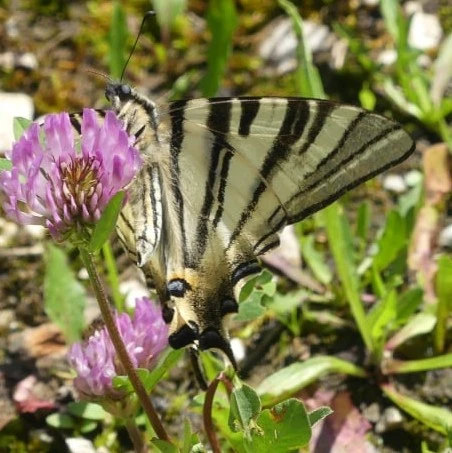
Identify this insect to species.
Iphiclides podalirius
